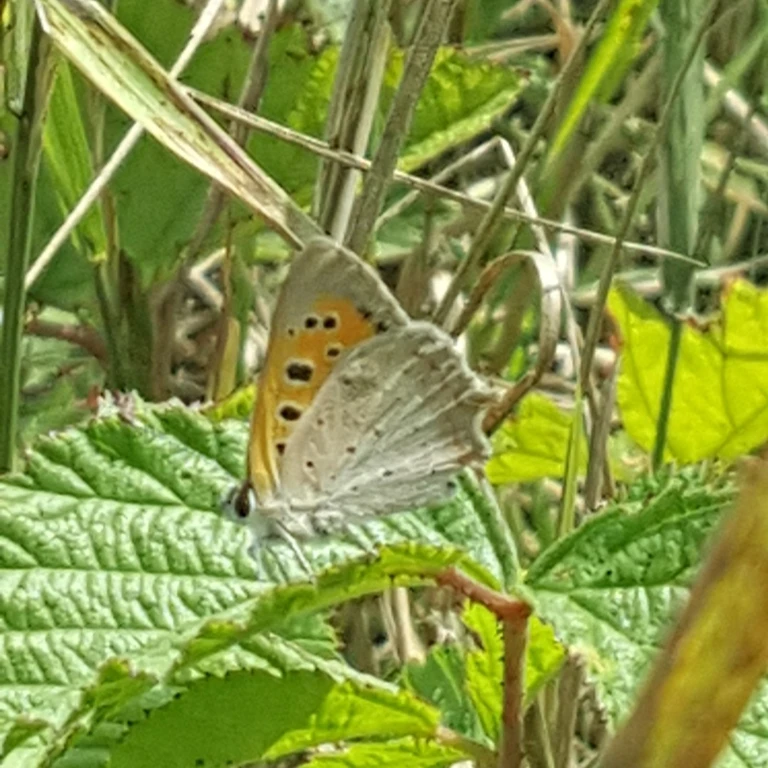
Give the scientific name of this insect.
Lycaena phlaeas
